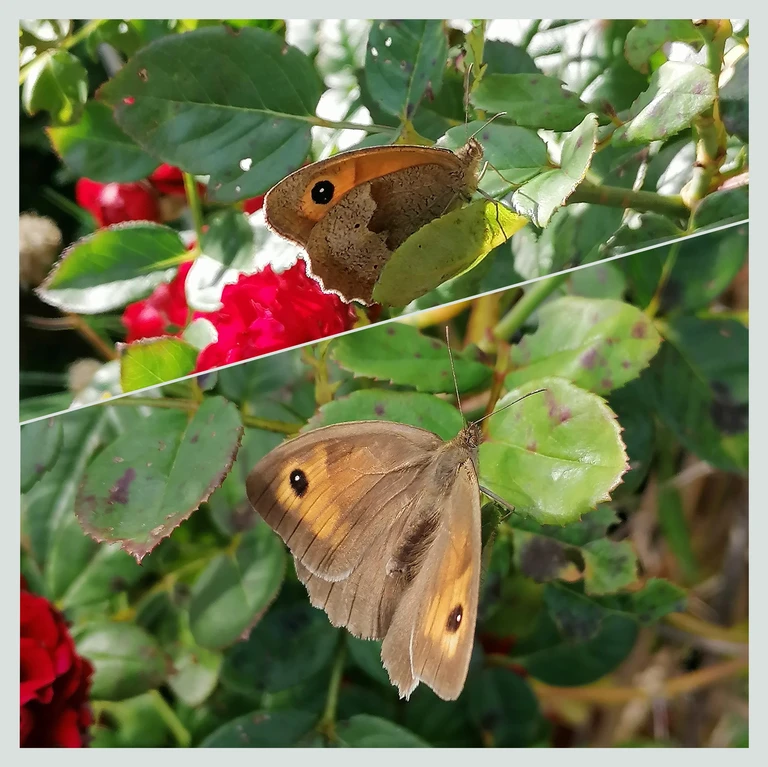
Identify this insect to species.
Maniola jurtina
